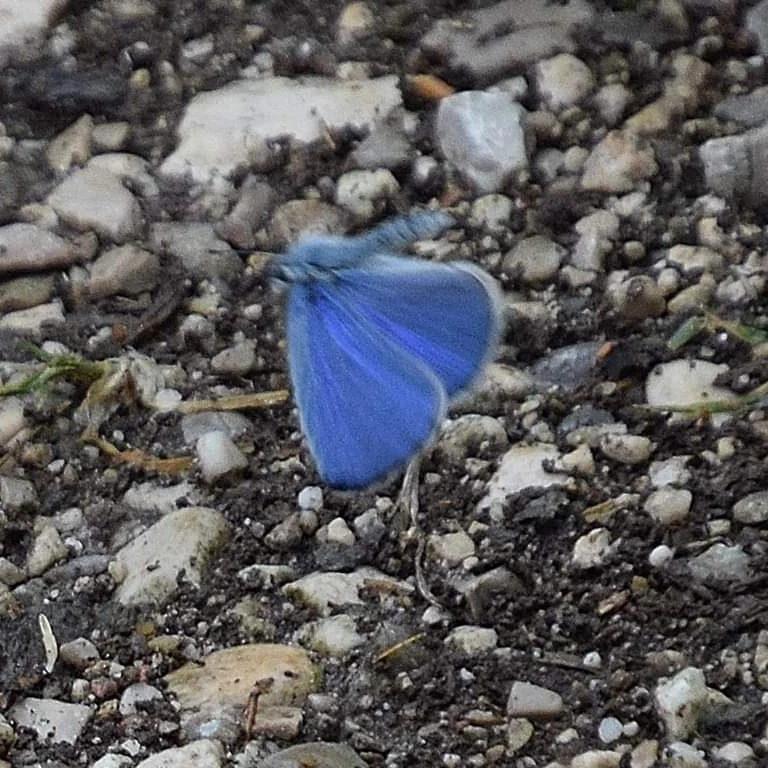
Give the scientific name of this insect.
Celastrina argiolus
